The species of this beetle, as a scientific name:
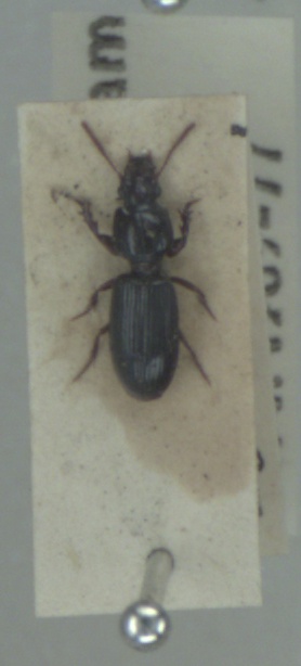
Clivina fossor
